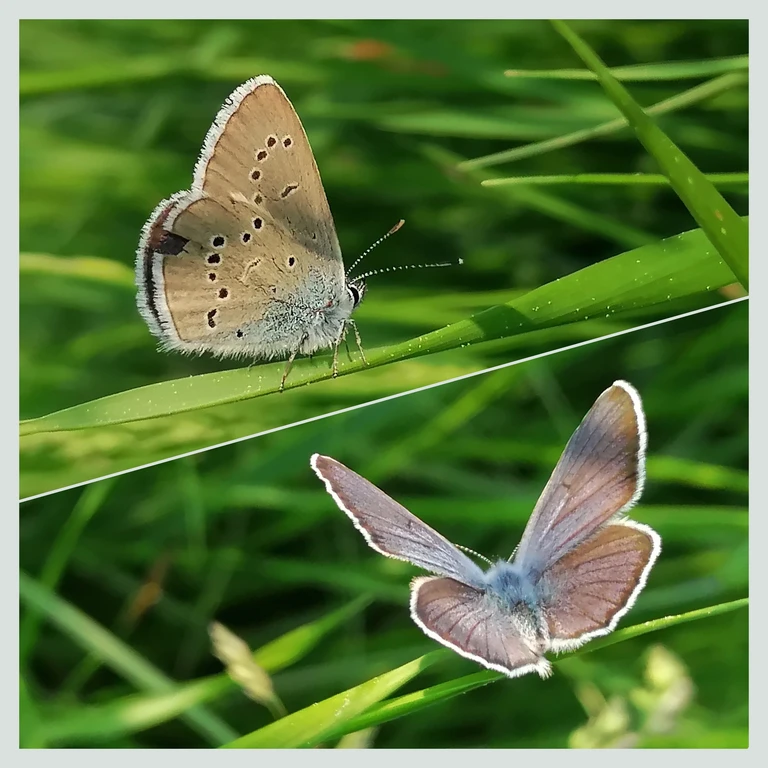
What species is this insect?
Cyaniris semiargus
